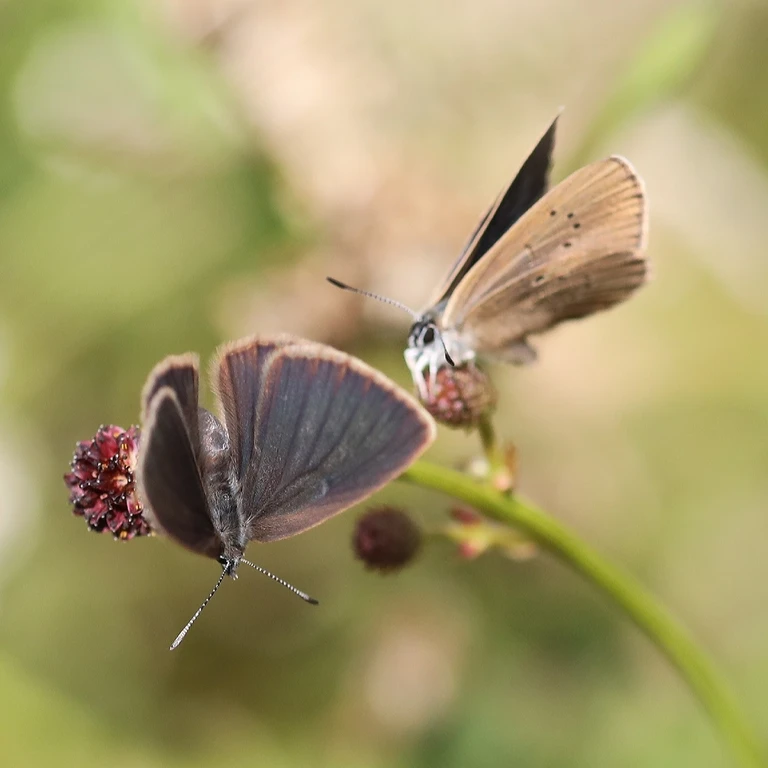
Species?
Phengaris nausithous (also Maculinea nausithous)
